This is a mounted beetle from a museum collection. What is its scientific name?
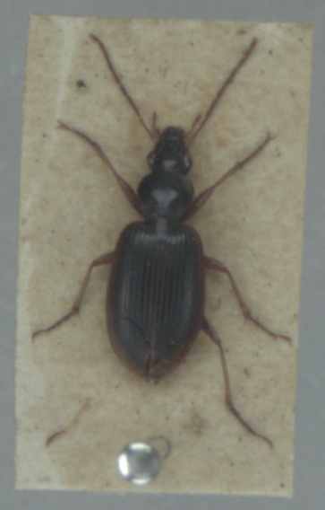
Paranchus albipes
